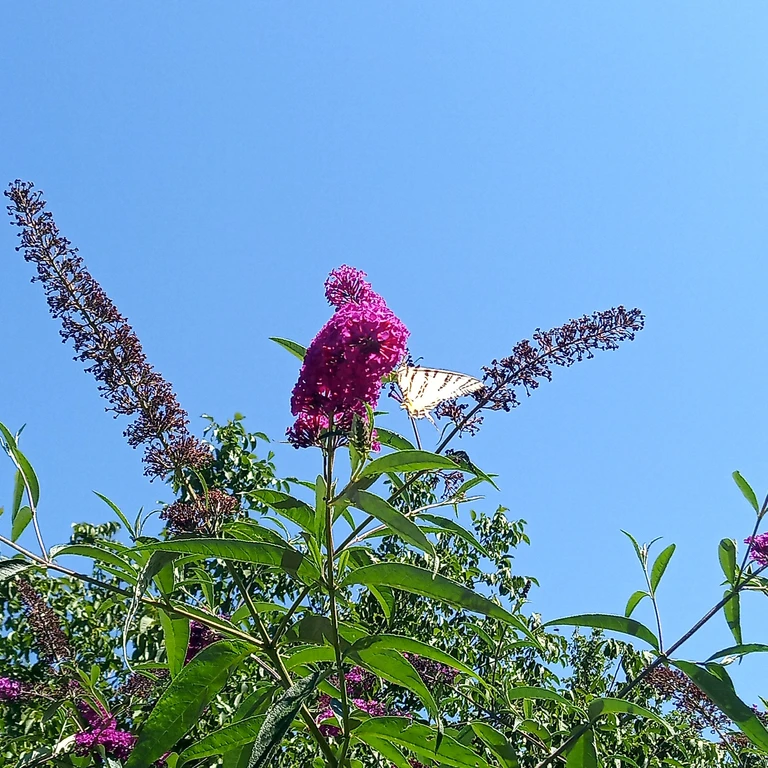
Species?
Iphiclides podalirius
